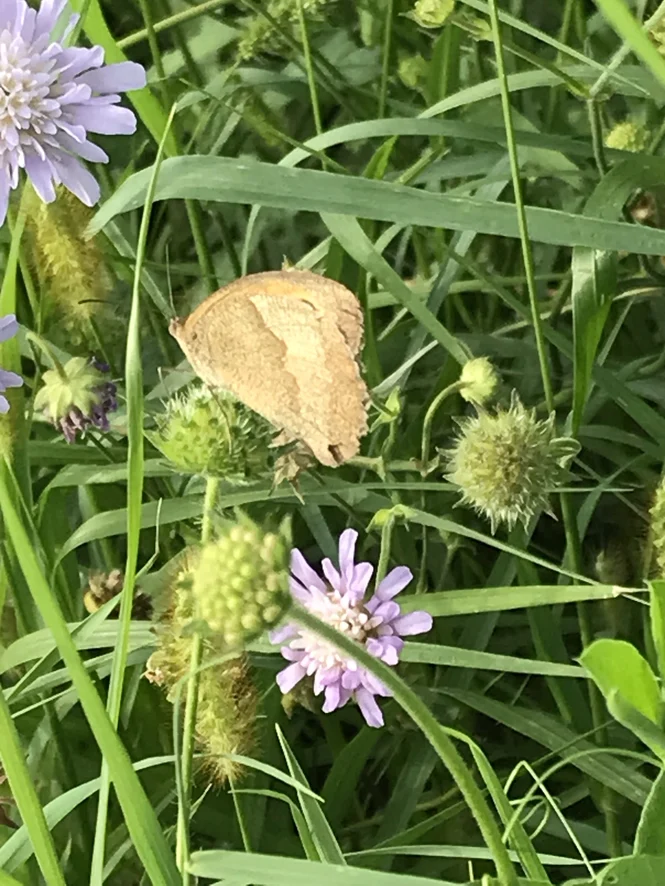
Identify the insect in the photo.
Maniola jurtina
